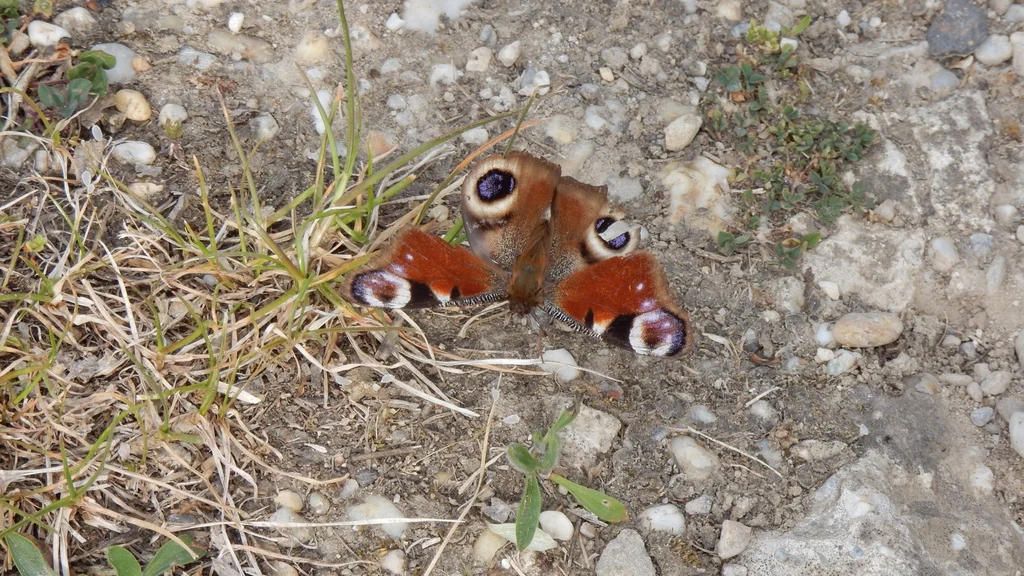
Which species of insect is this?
Aglais io
